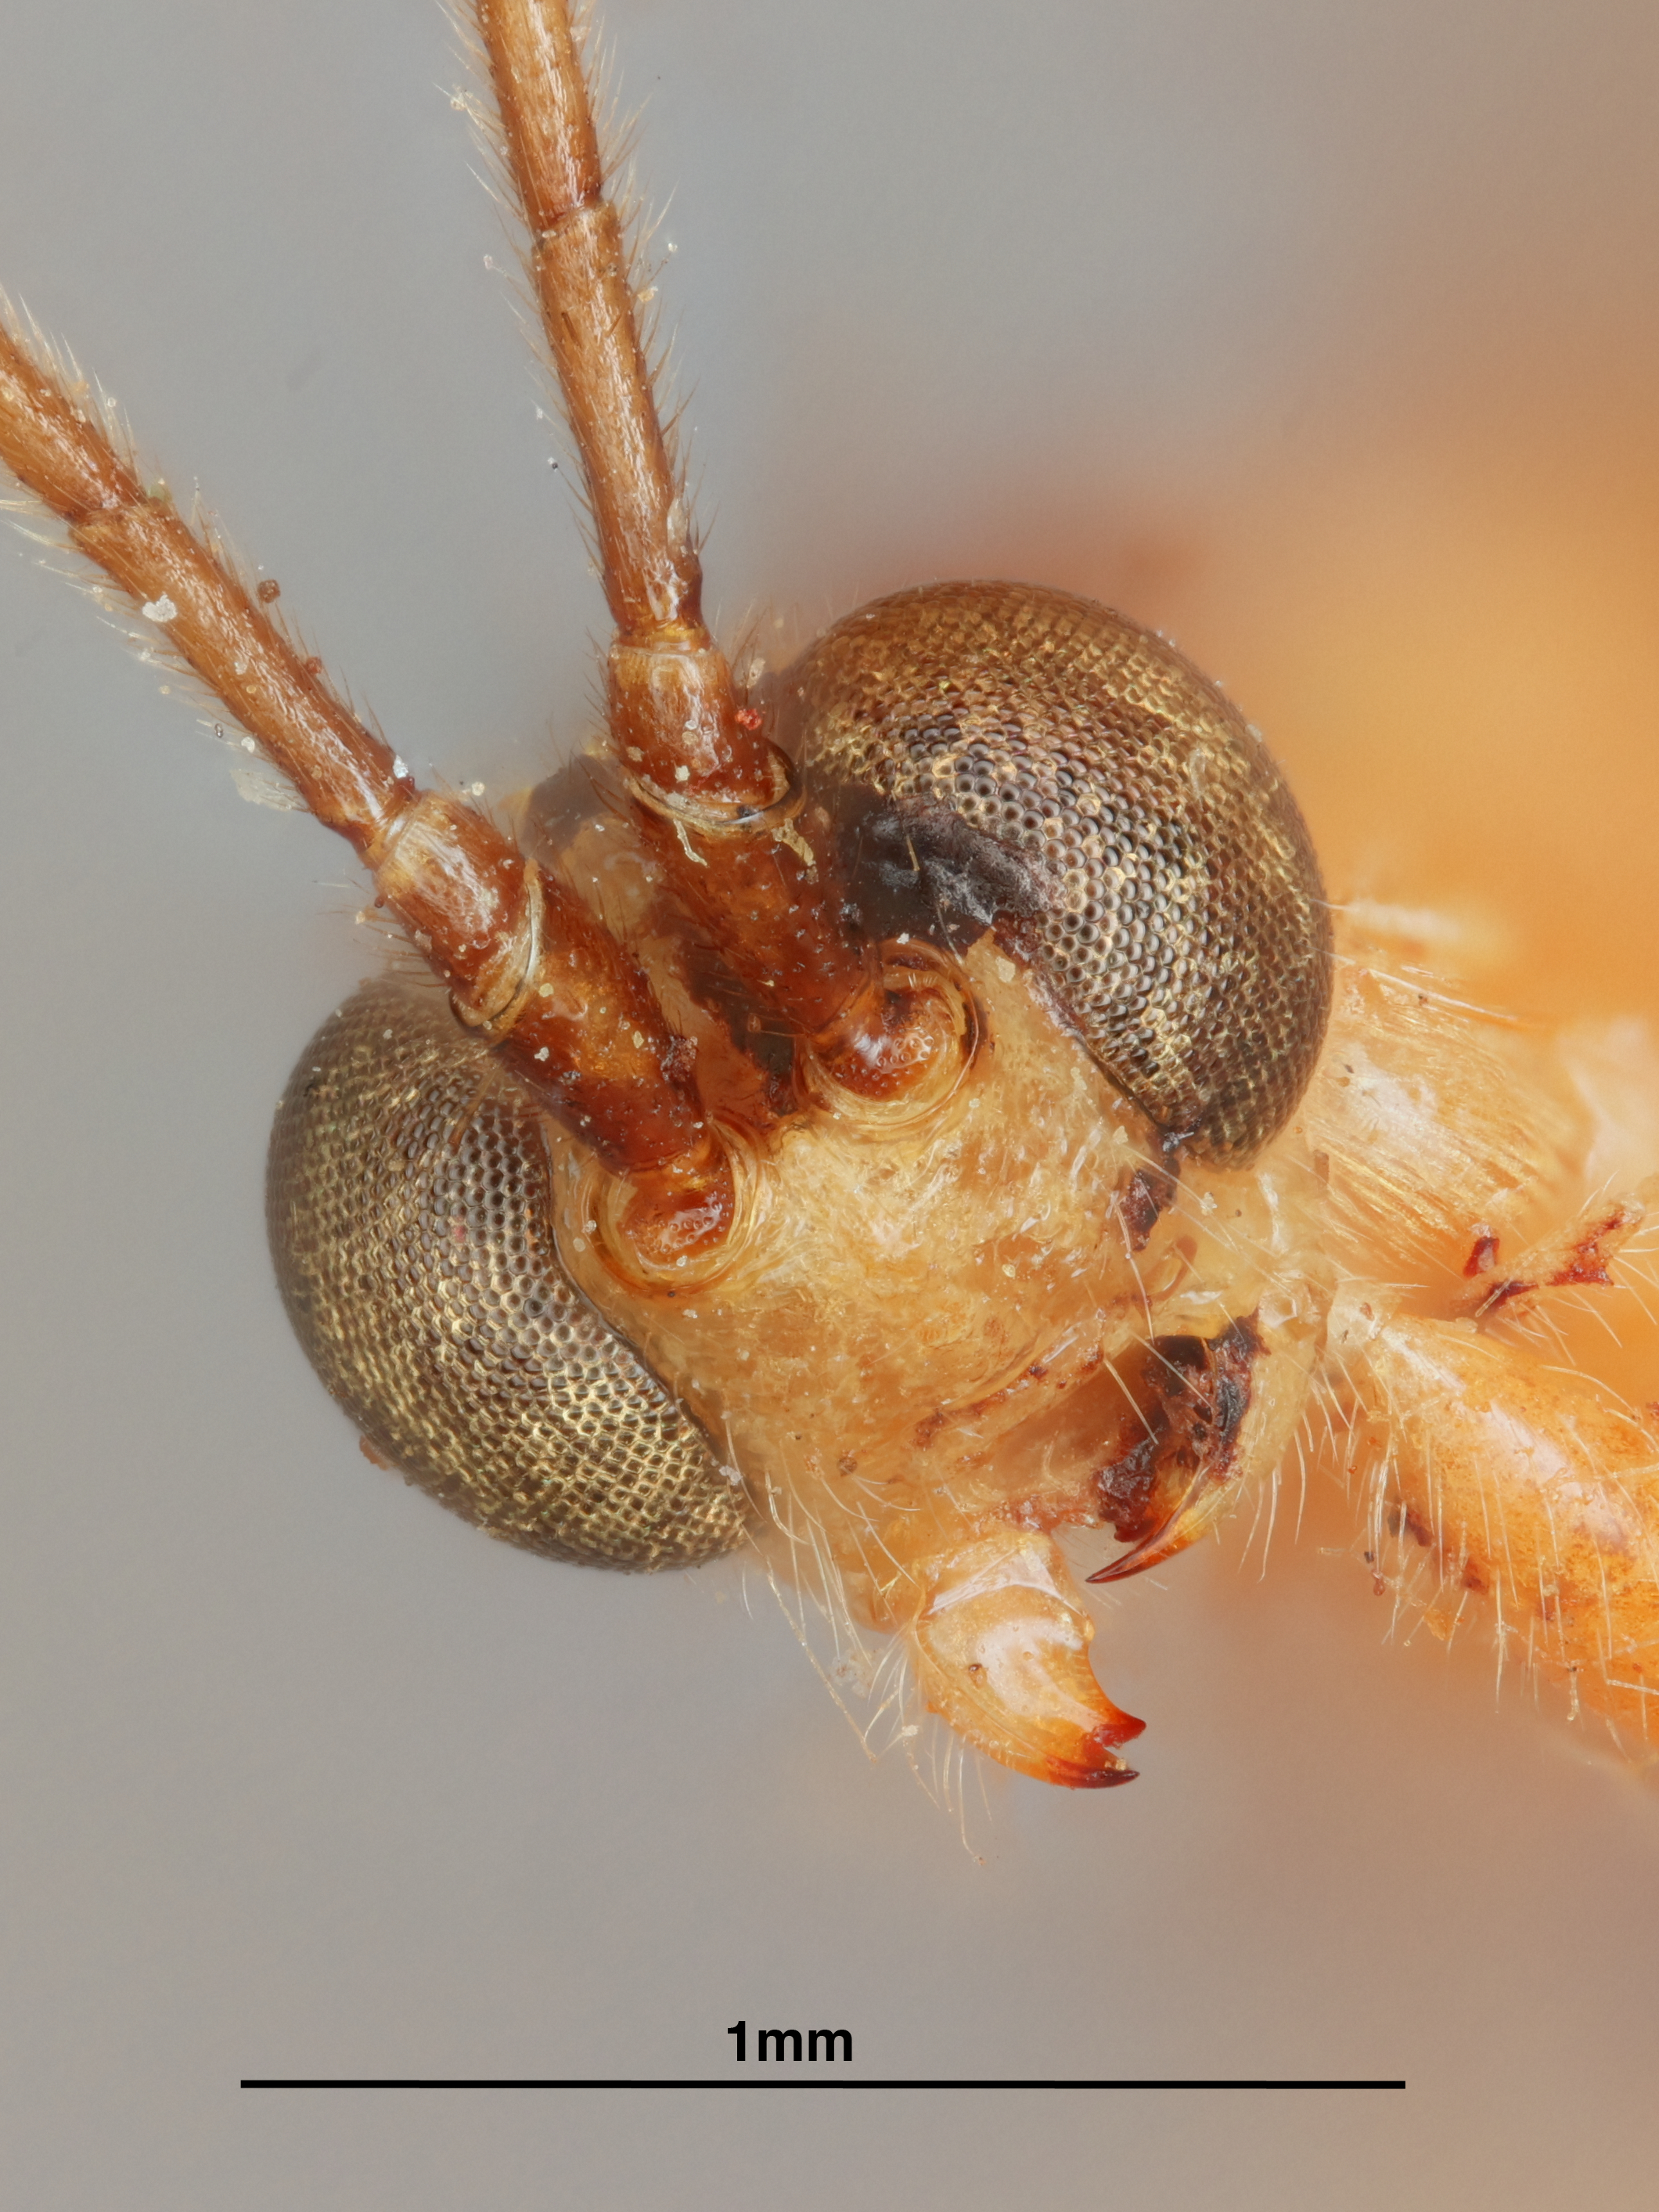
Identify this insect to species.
Macrostomionella similis
